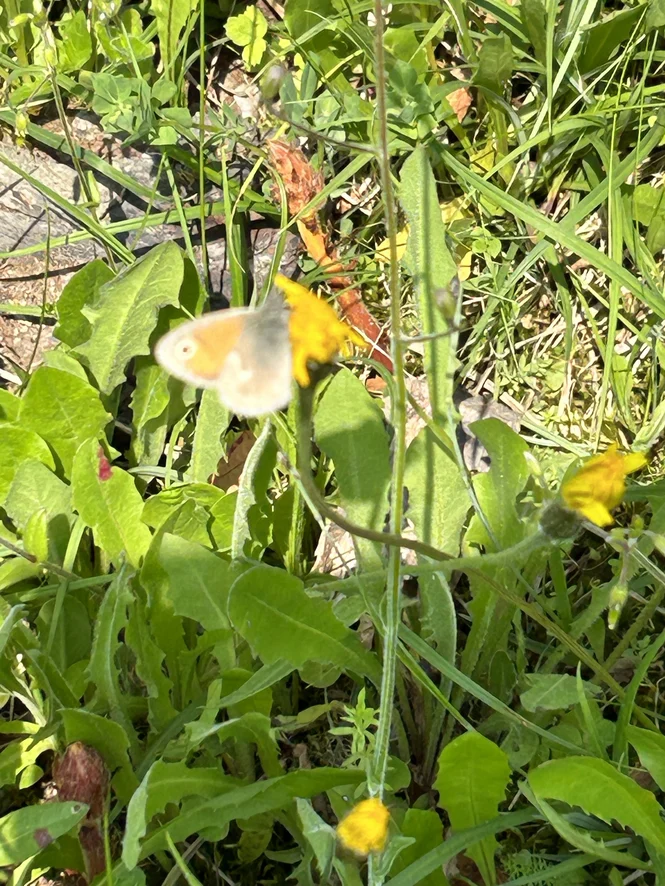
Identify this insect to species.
Coenonympha pamphilus
